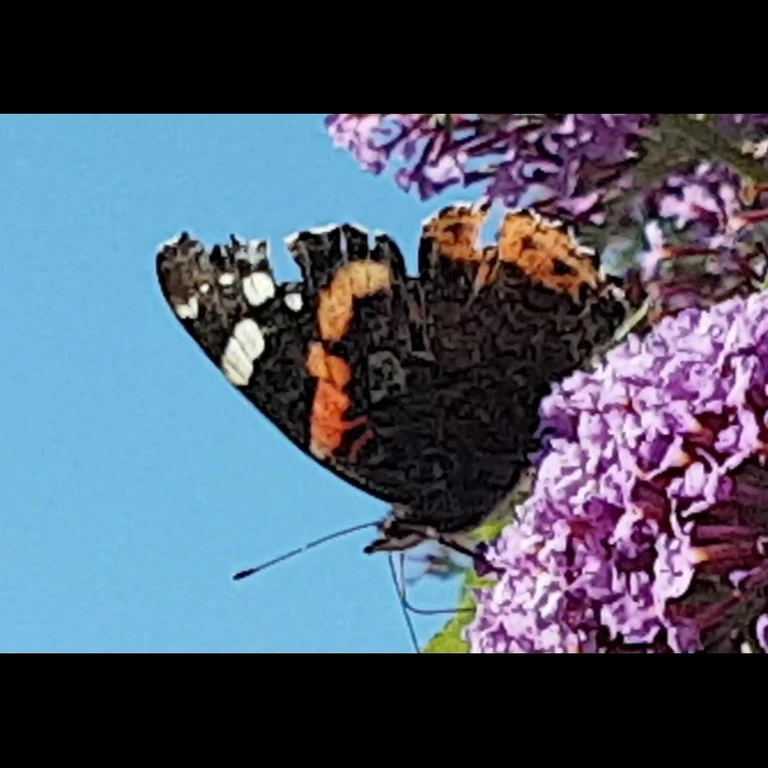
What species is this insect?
Vanessa atalanta
